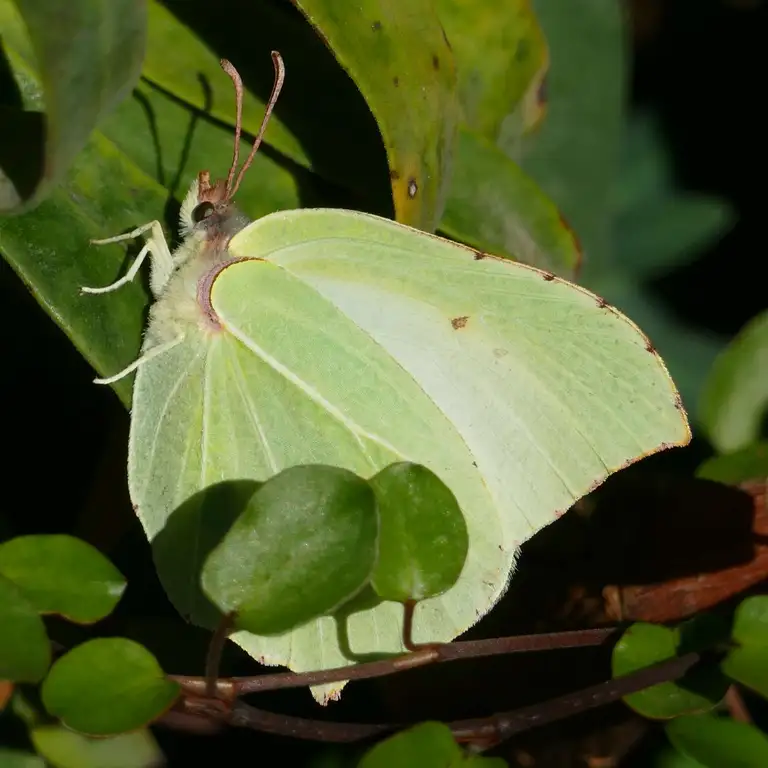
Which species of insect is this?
Gonepteryx rhamni
